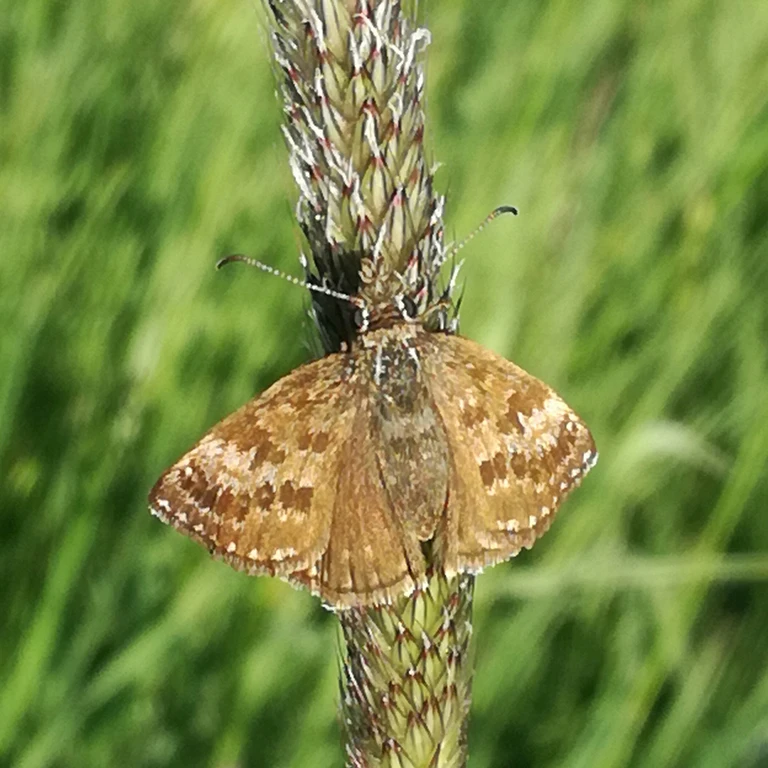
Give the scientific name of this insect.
Erynnis tages
